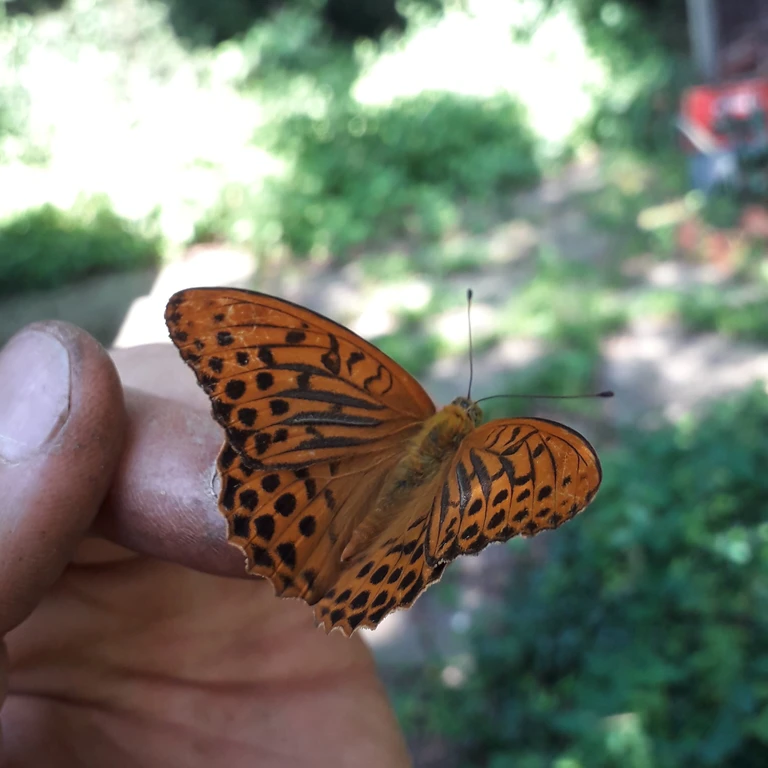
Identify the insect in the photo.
Argynnis paphia
